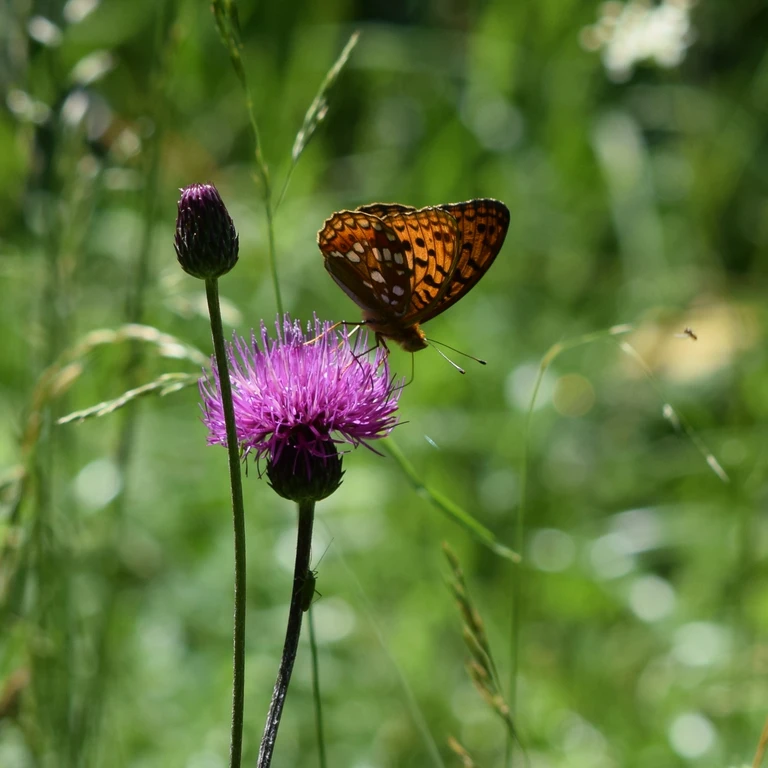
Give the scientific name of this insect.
Fabriciana adippe
